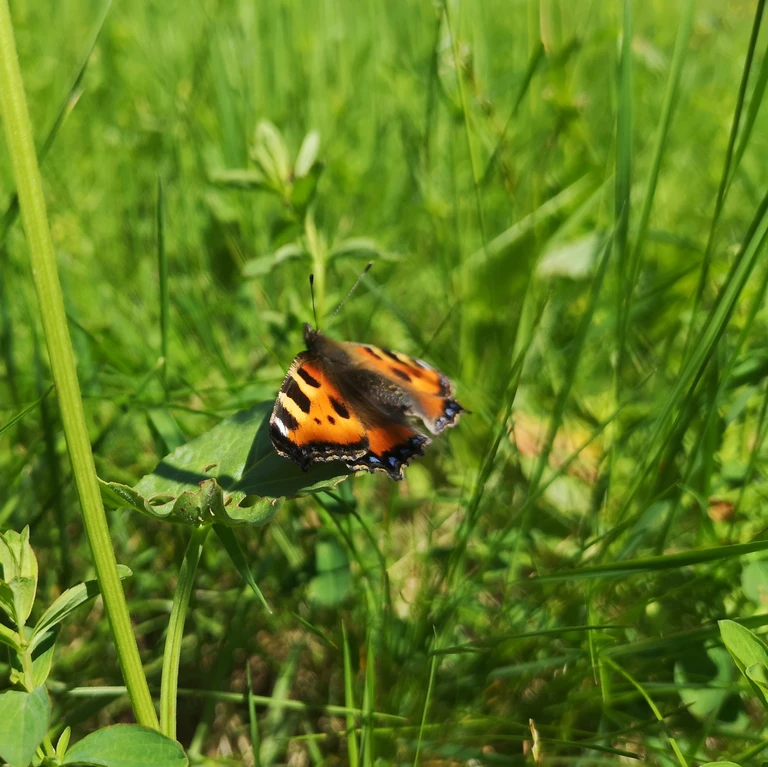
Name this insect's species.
Aglais urticae
